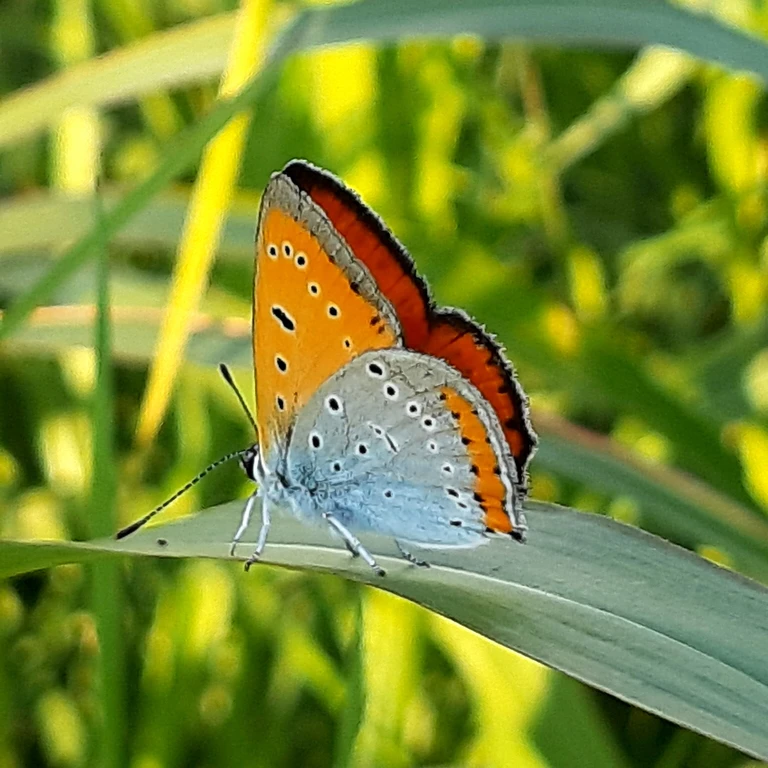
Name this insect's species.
Lycaena dispar
